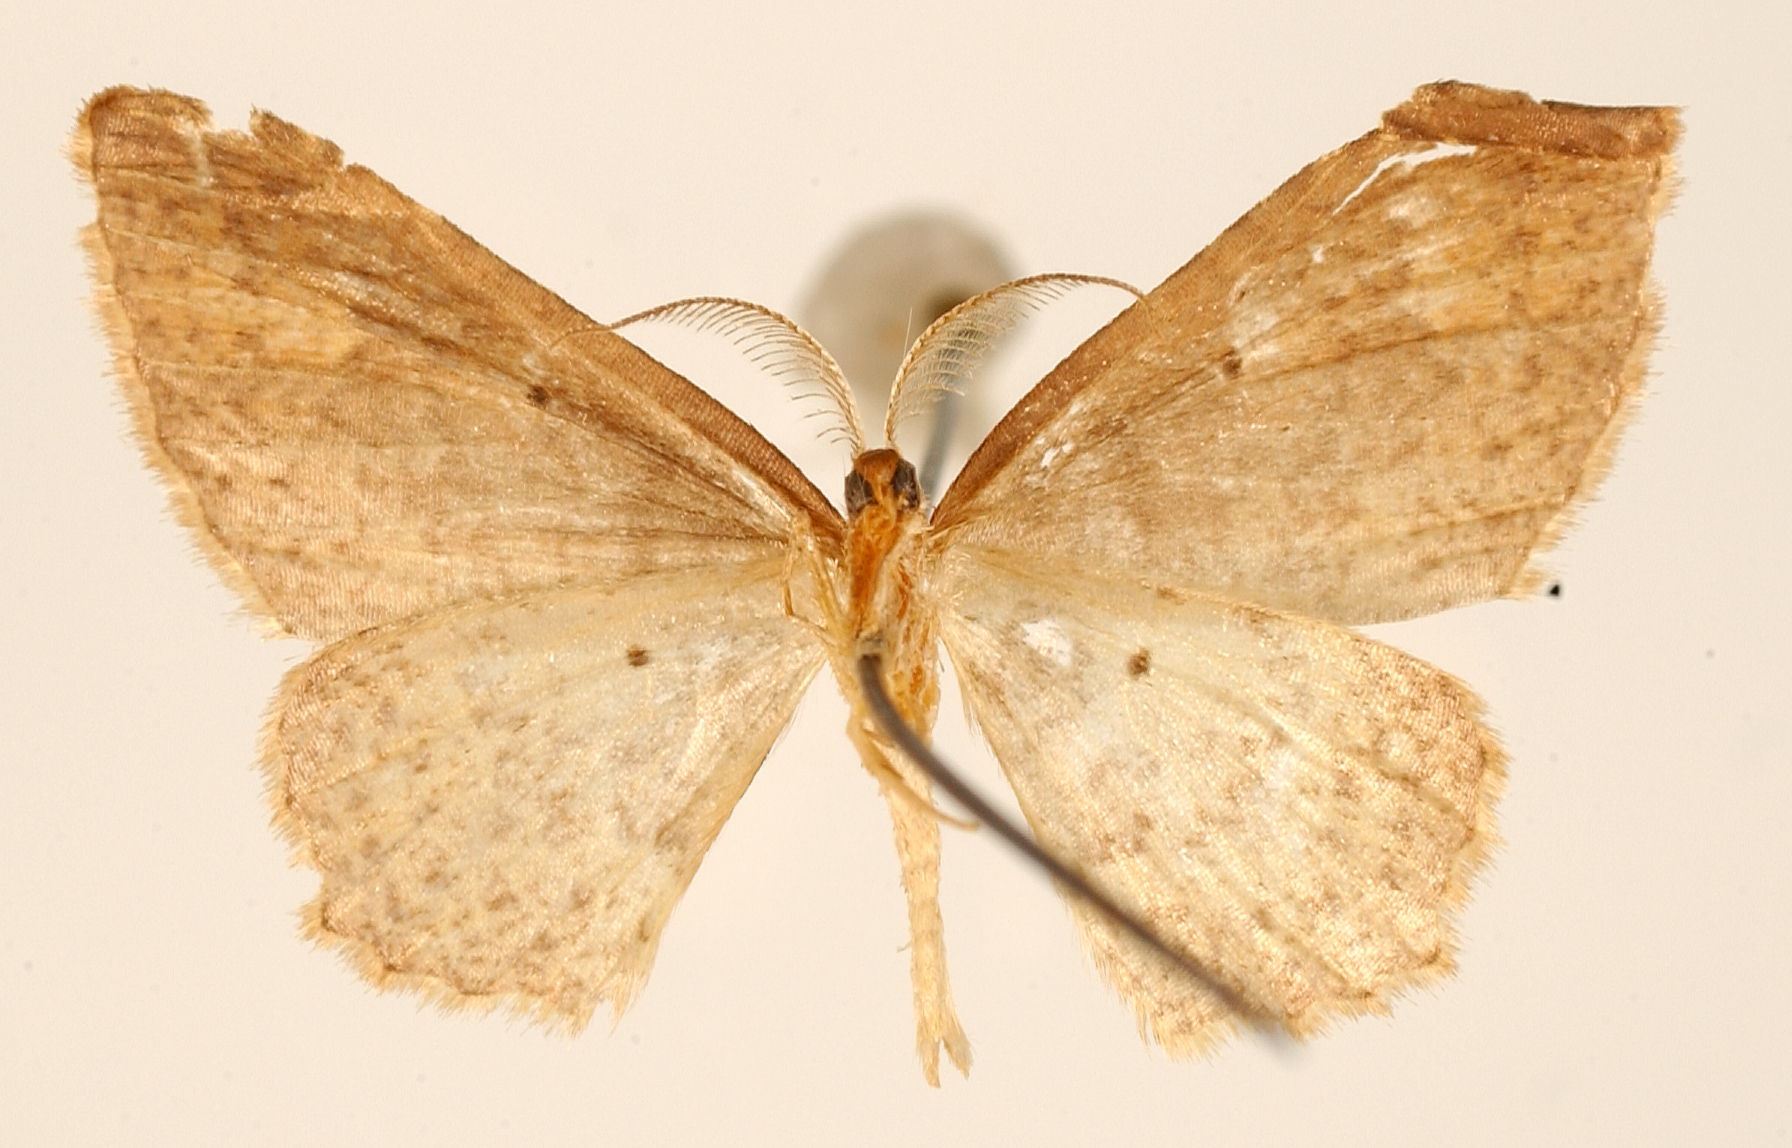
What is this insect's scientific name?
Cambogia subpallida
